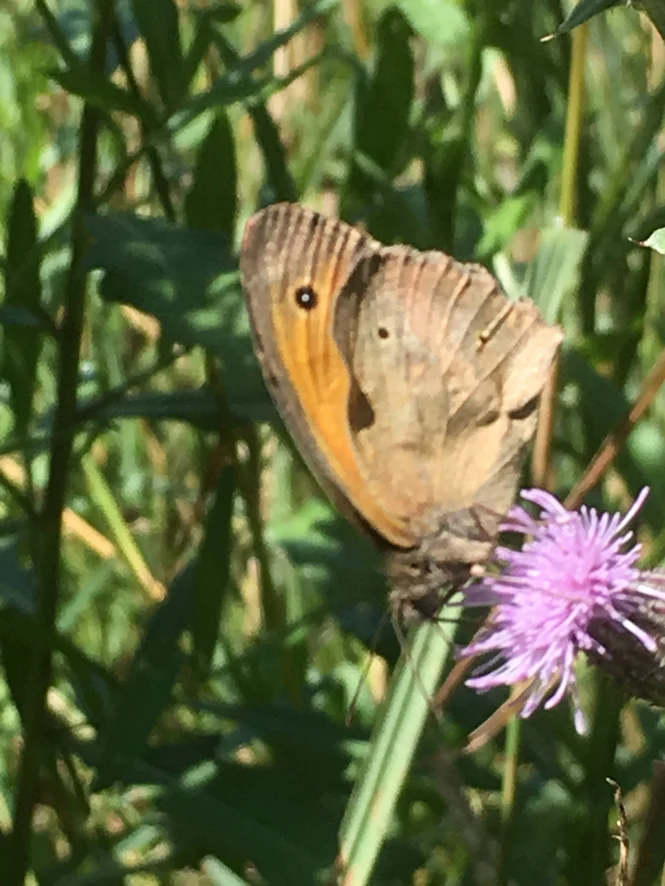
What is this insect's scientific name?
Maniola jurtina
